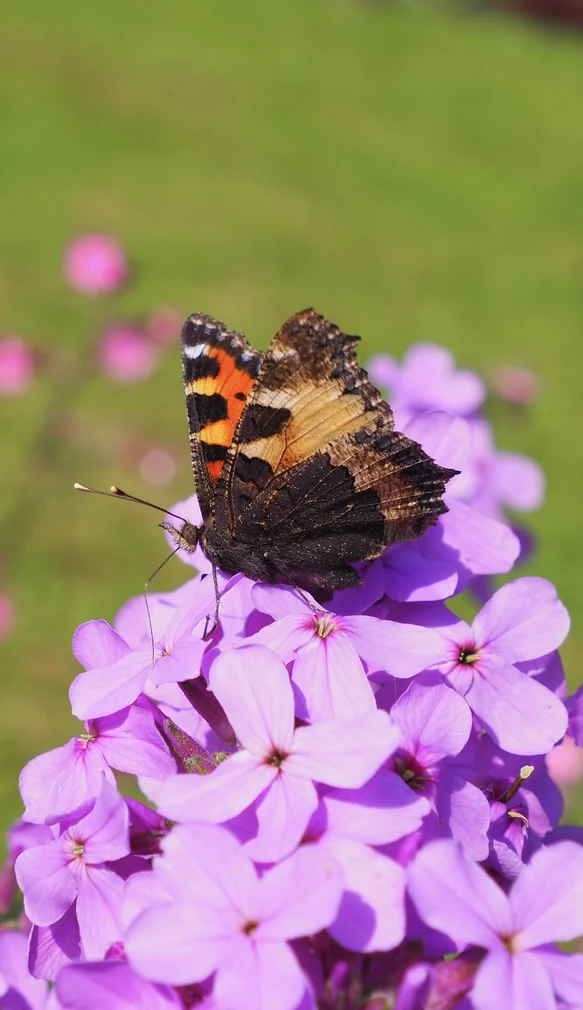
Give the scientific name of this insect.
Aglais urticae
